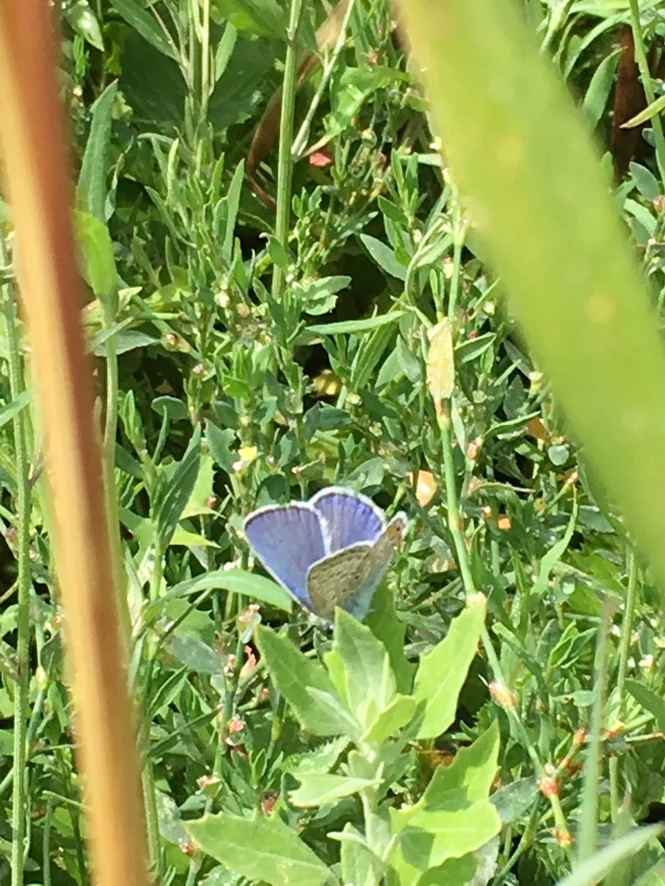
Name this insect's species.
Polyommatus icarus
